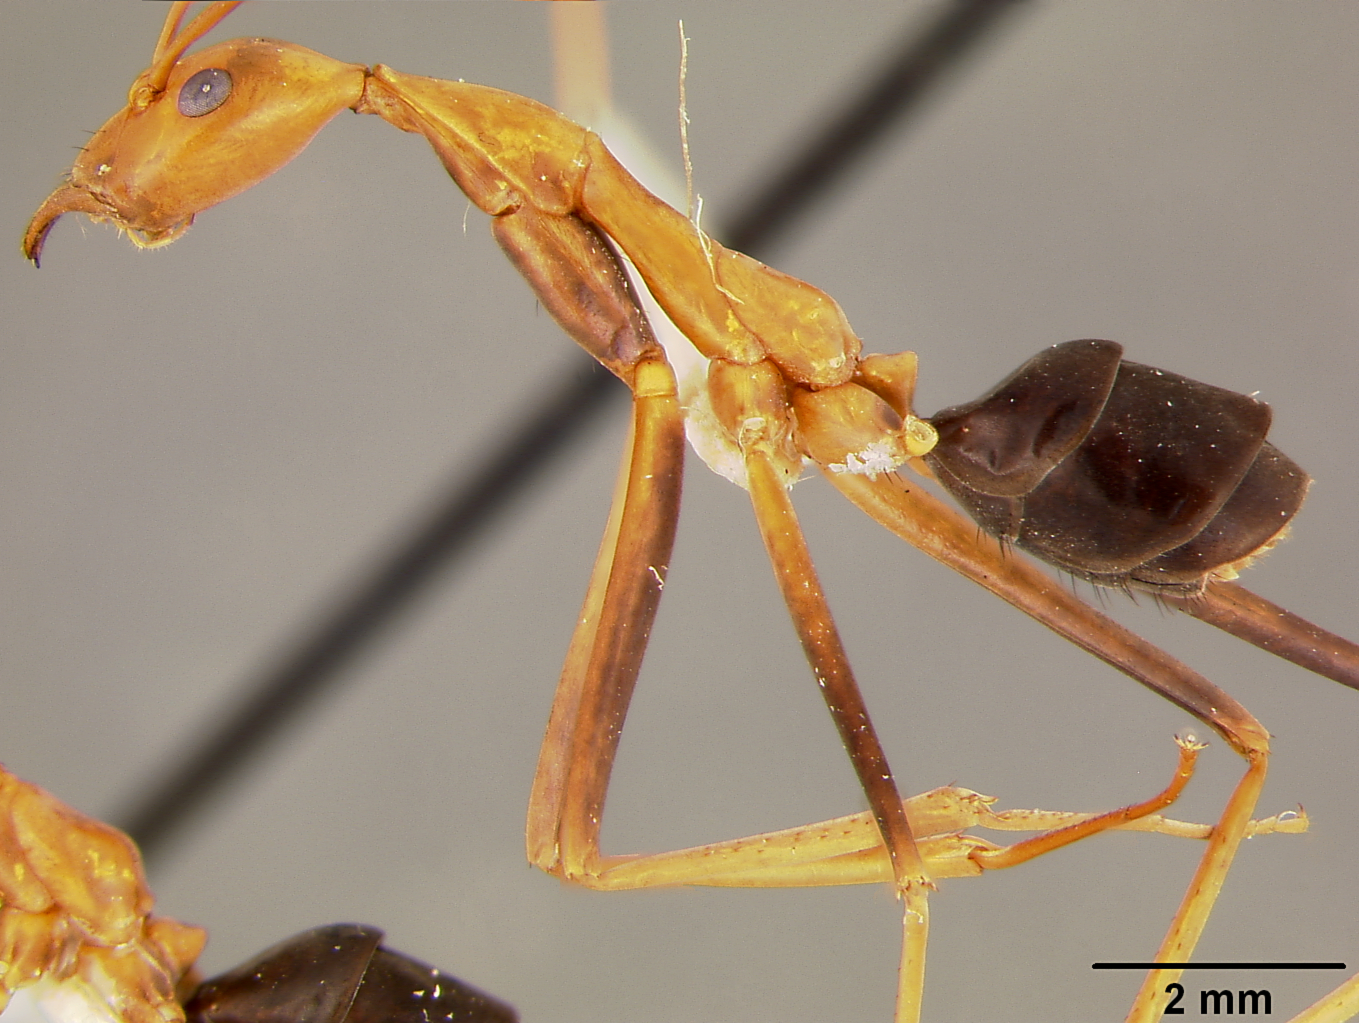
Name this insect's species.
Leptomyrmex varians
